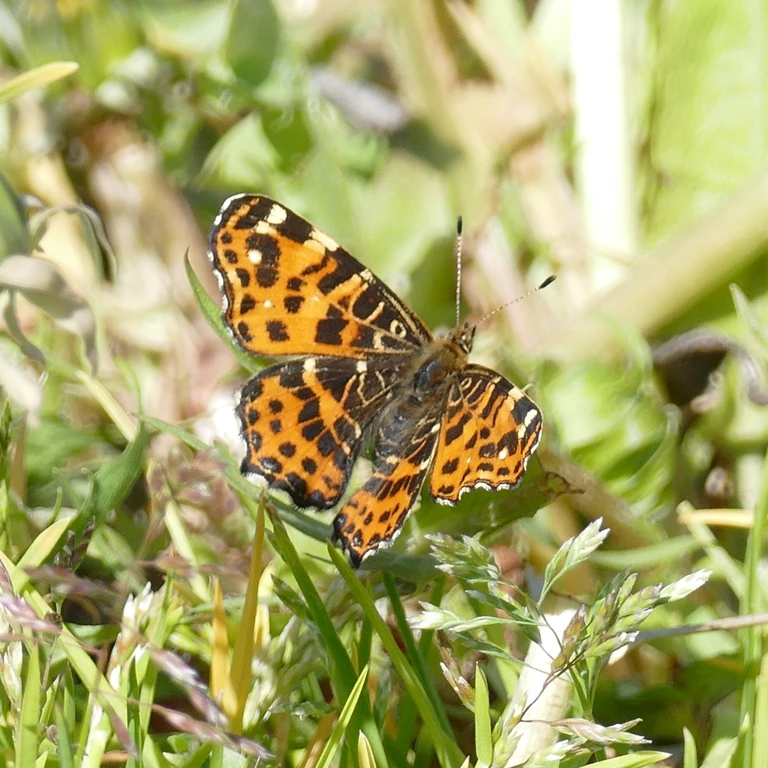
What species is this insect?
Araschnia levana
